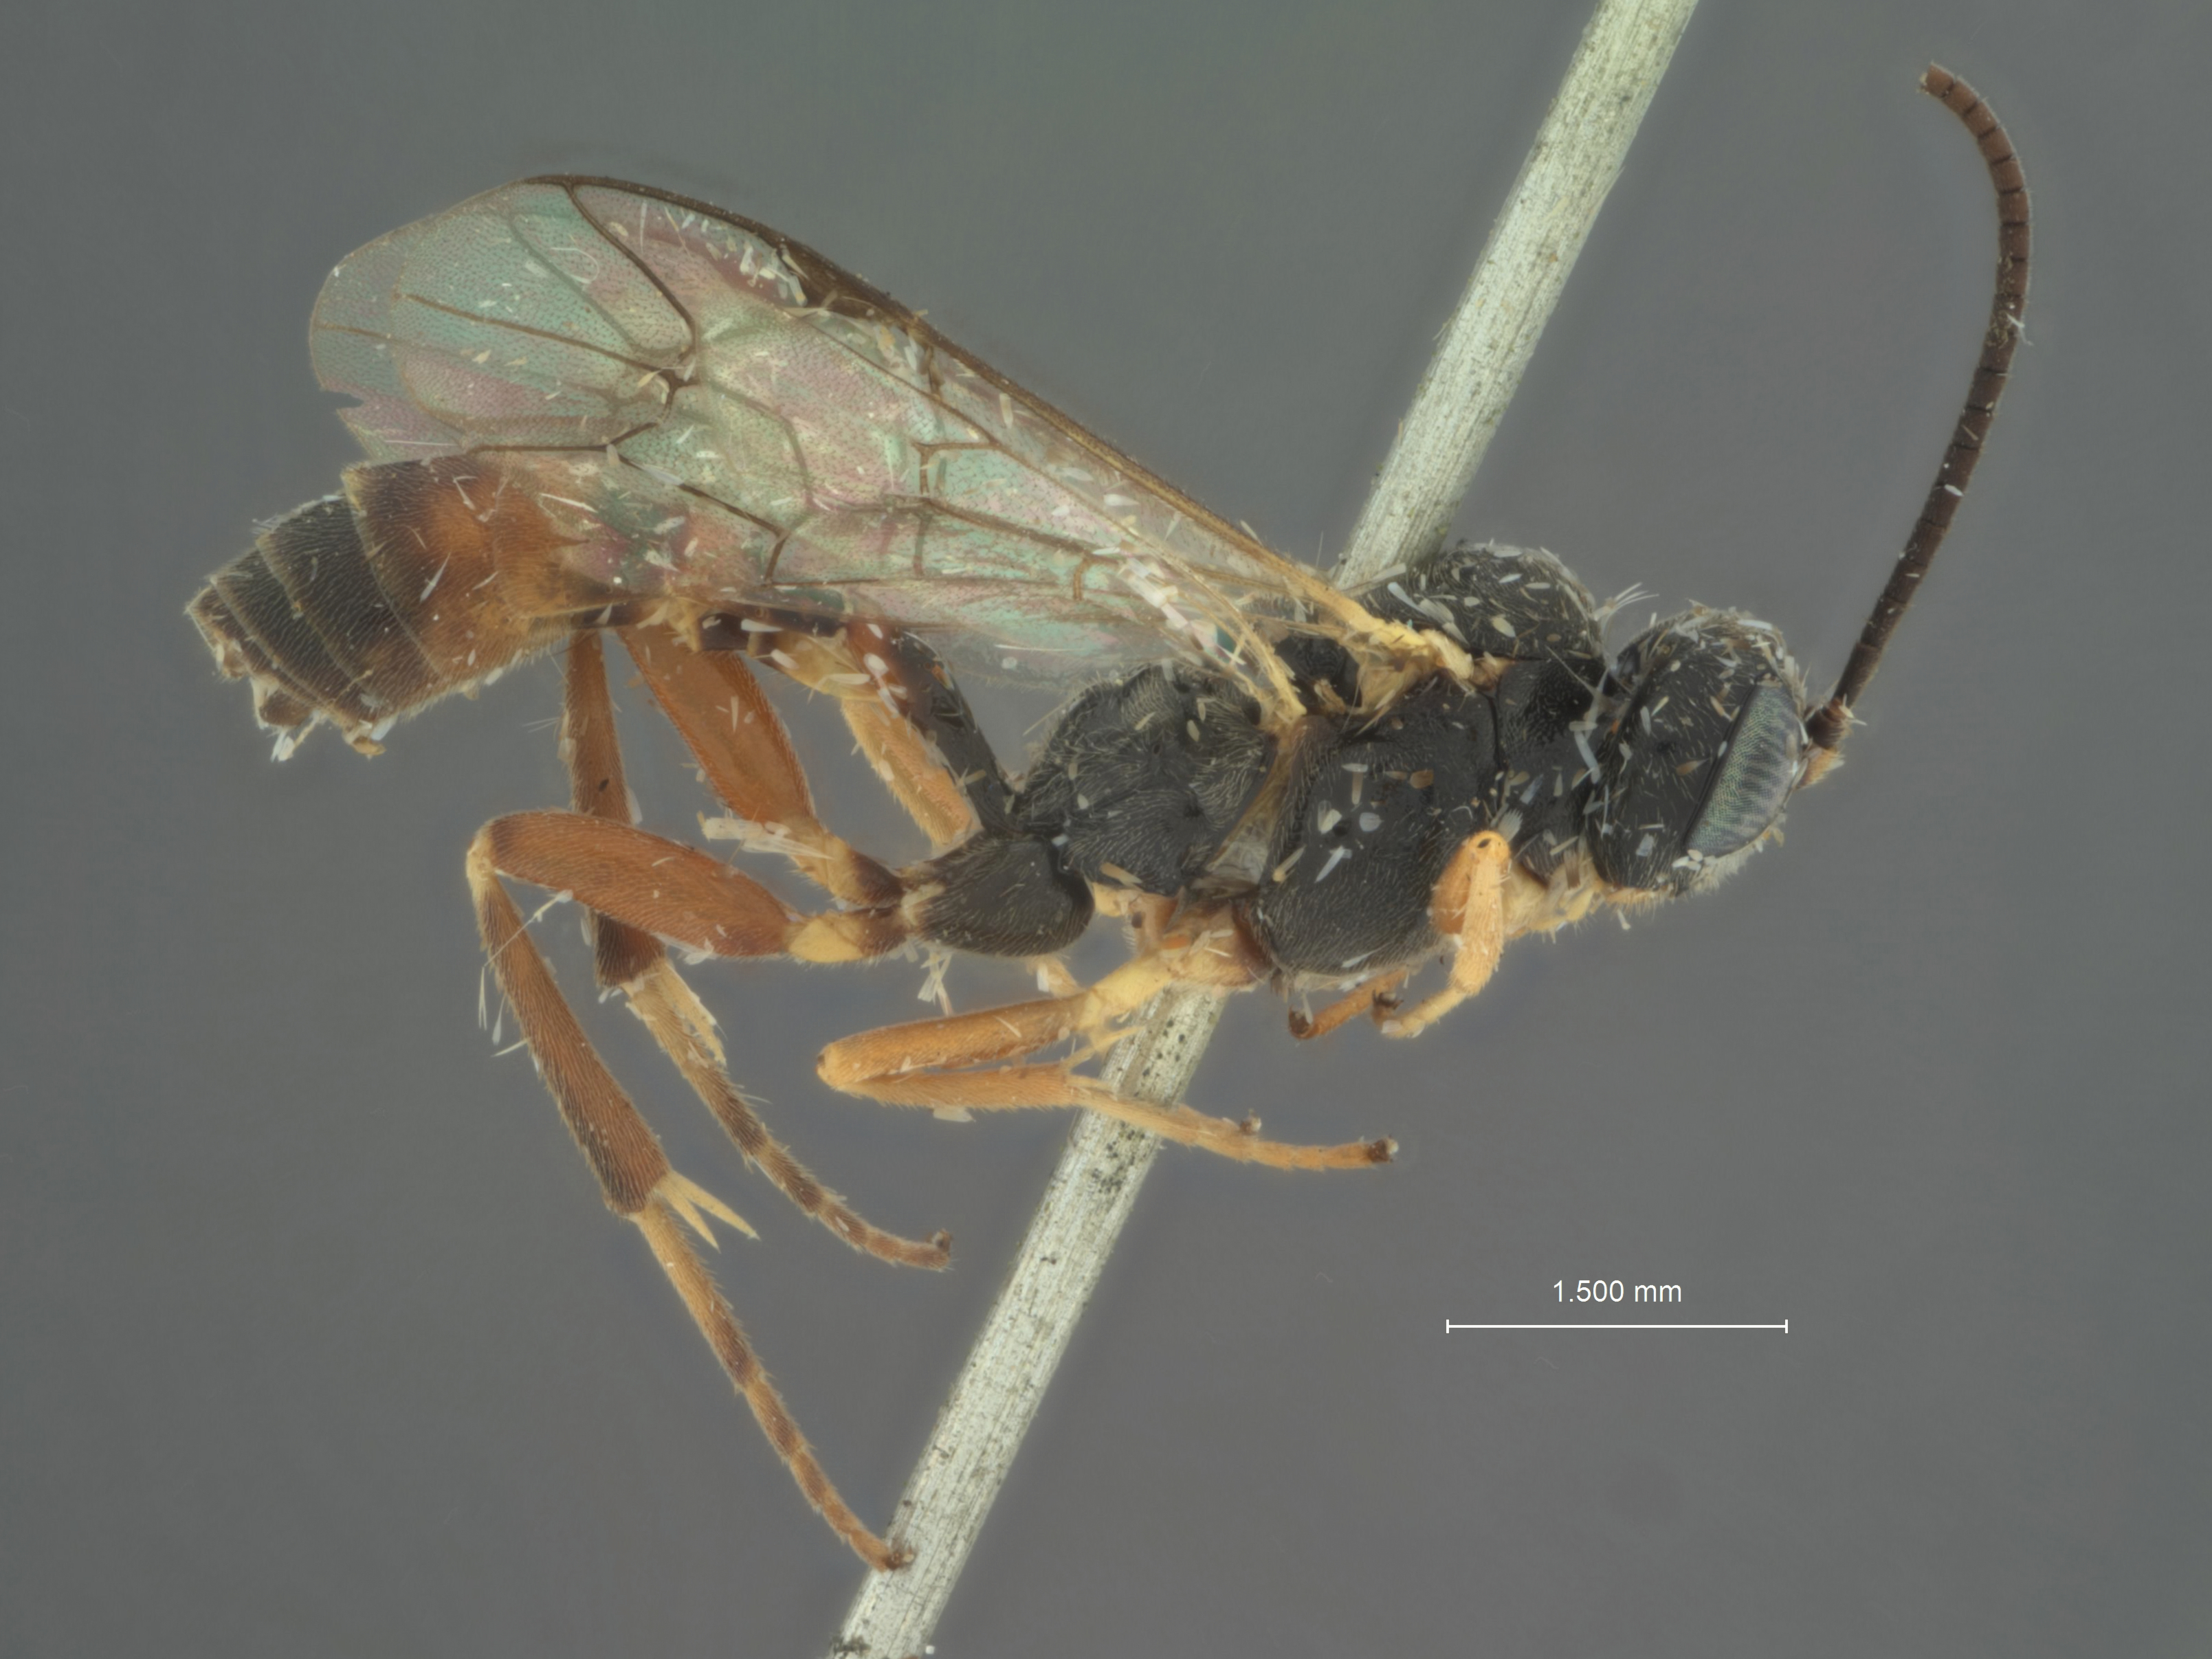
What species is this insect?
Prionopoda beginii
